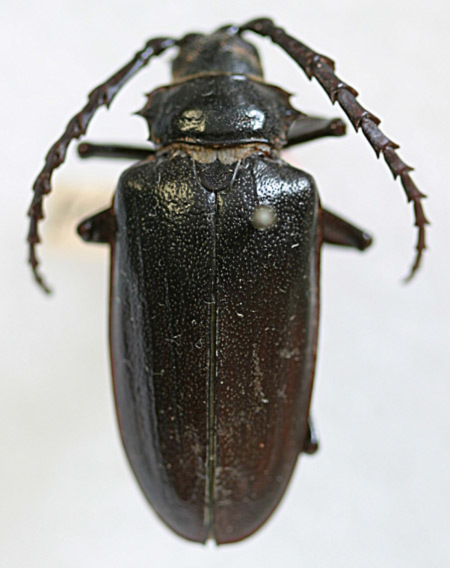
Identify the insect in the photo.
Prionus fontinalis (also Prionus heroicus)
